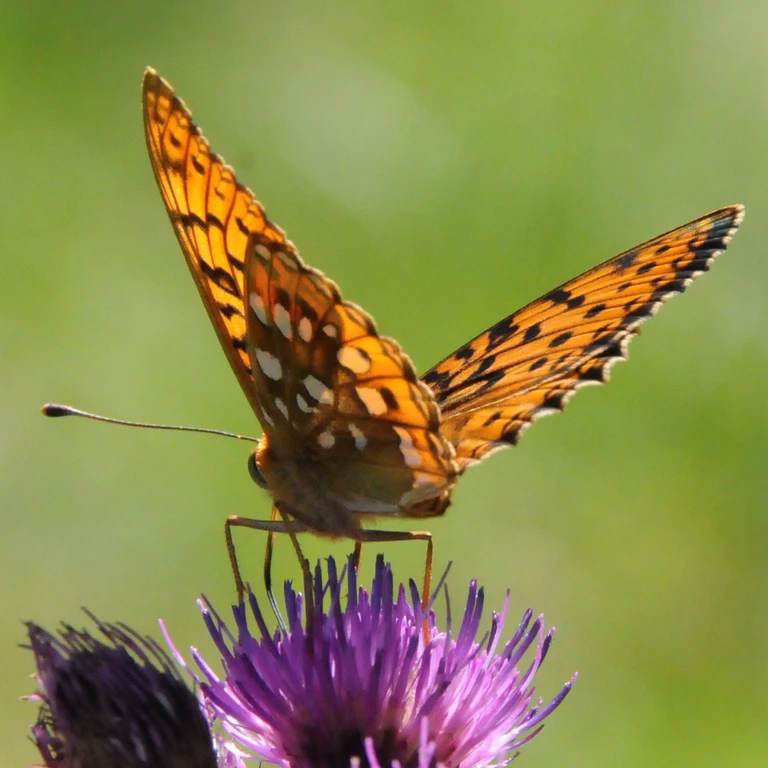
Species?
Speyeria aglaja
